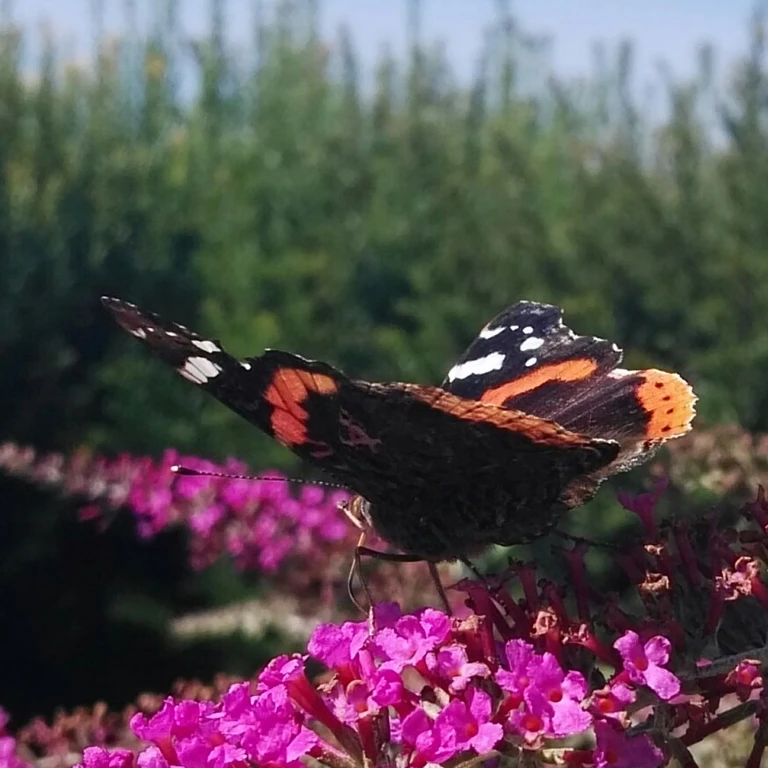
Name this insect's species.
Vanessa atalanta
